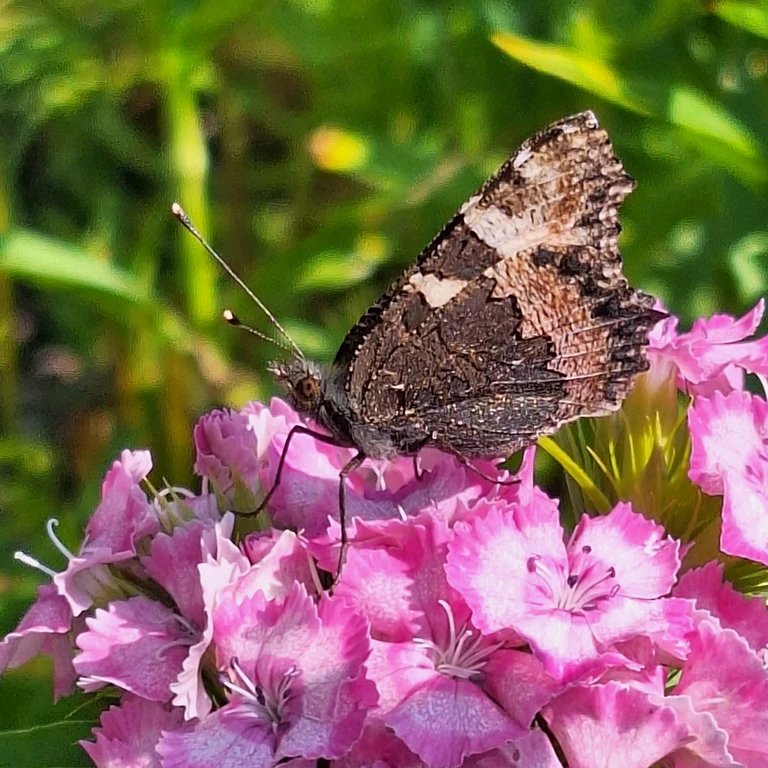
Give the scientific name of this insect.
Aglais urticae
